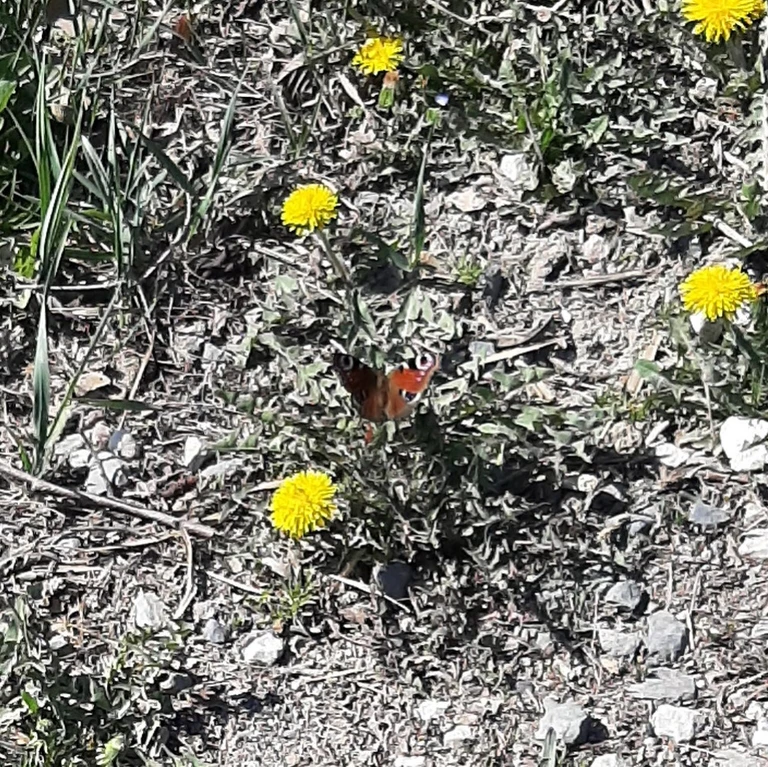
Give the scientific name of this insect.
Aglais io
